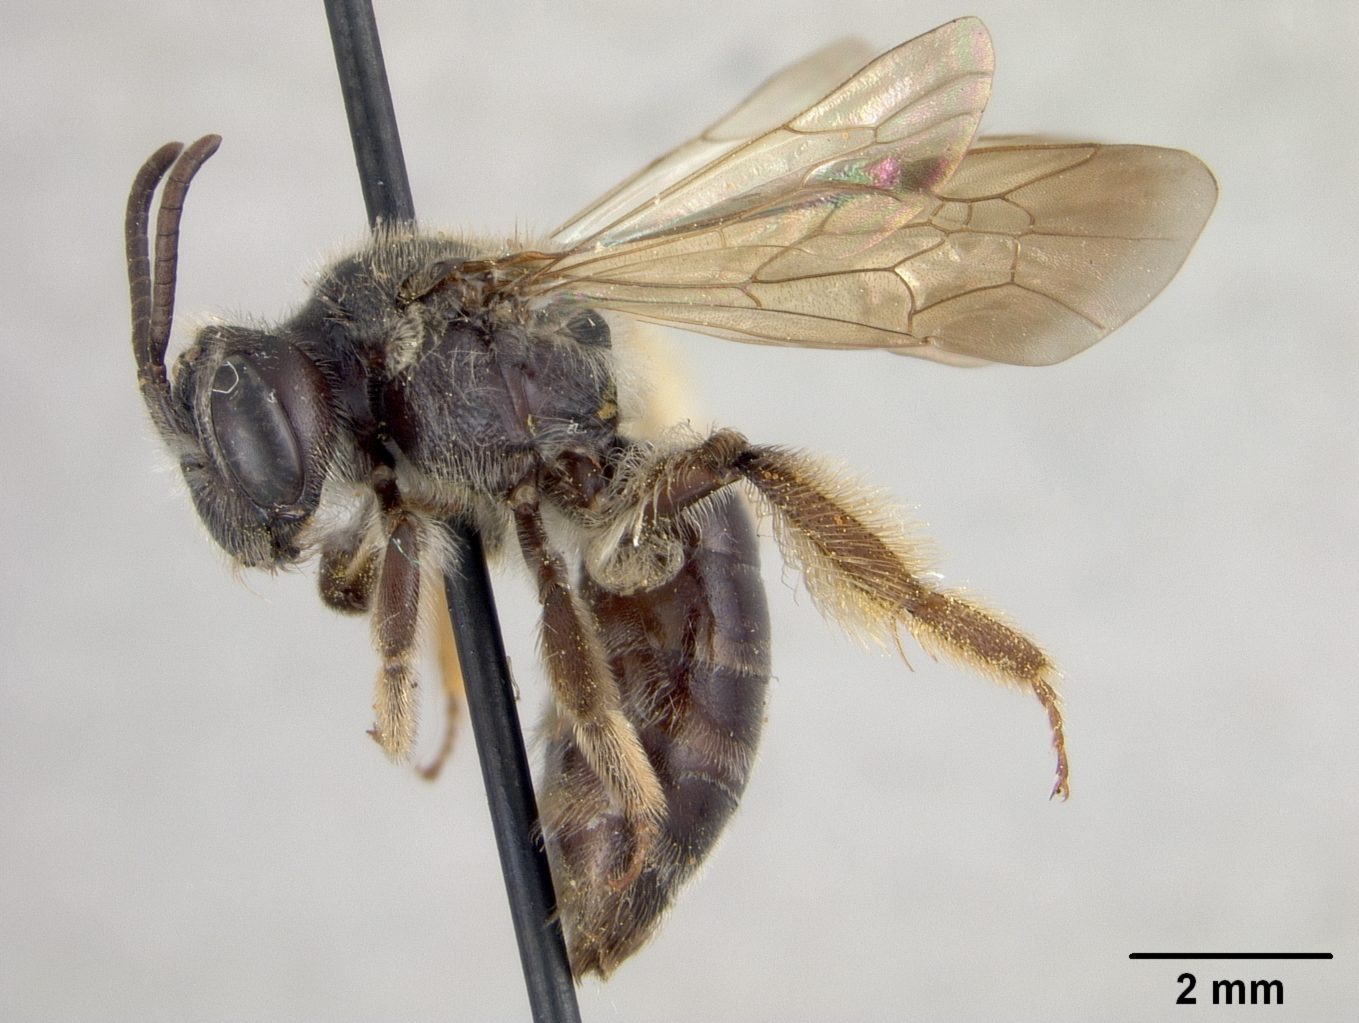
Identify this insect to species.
Andrena mendica
